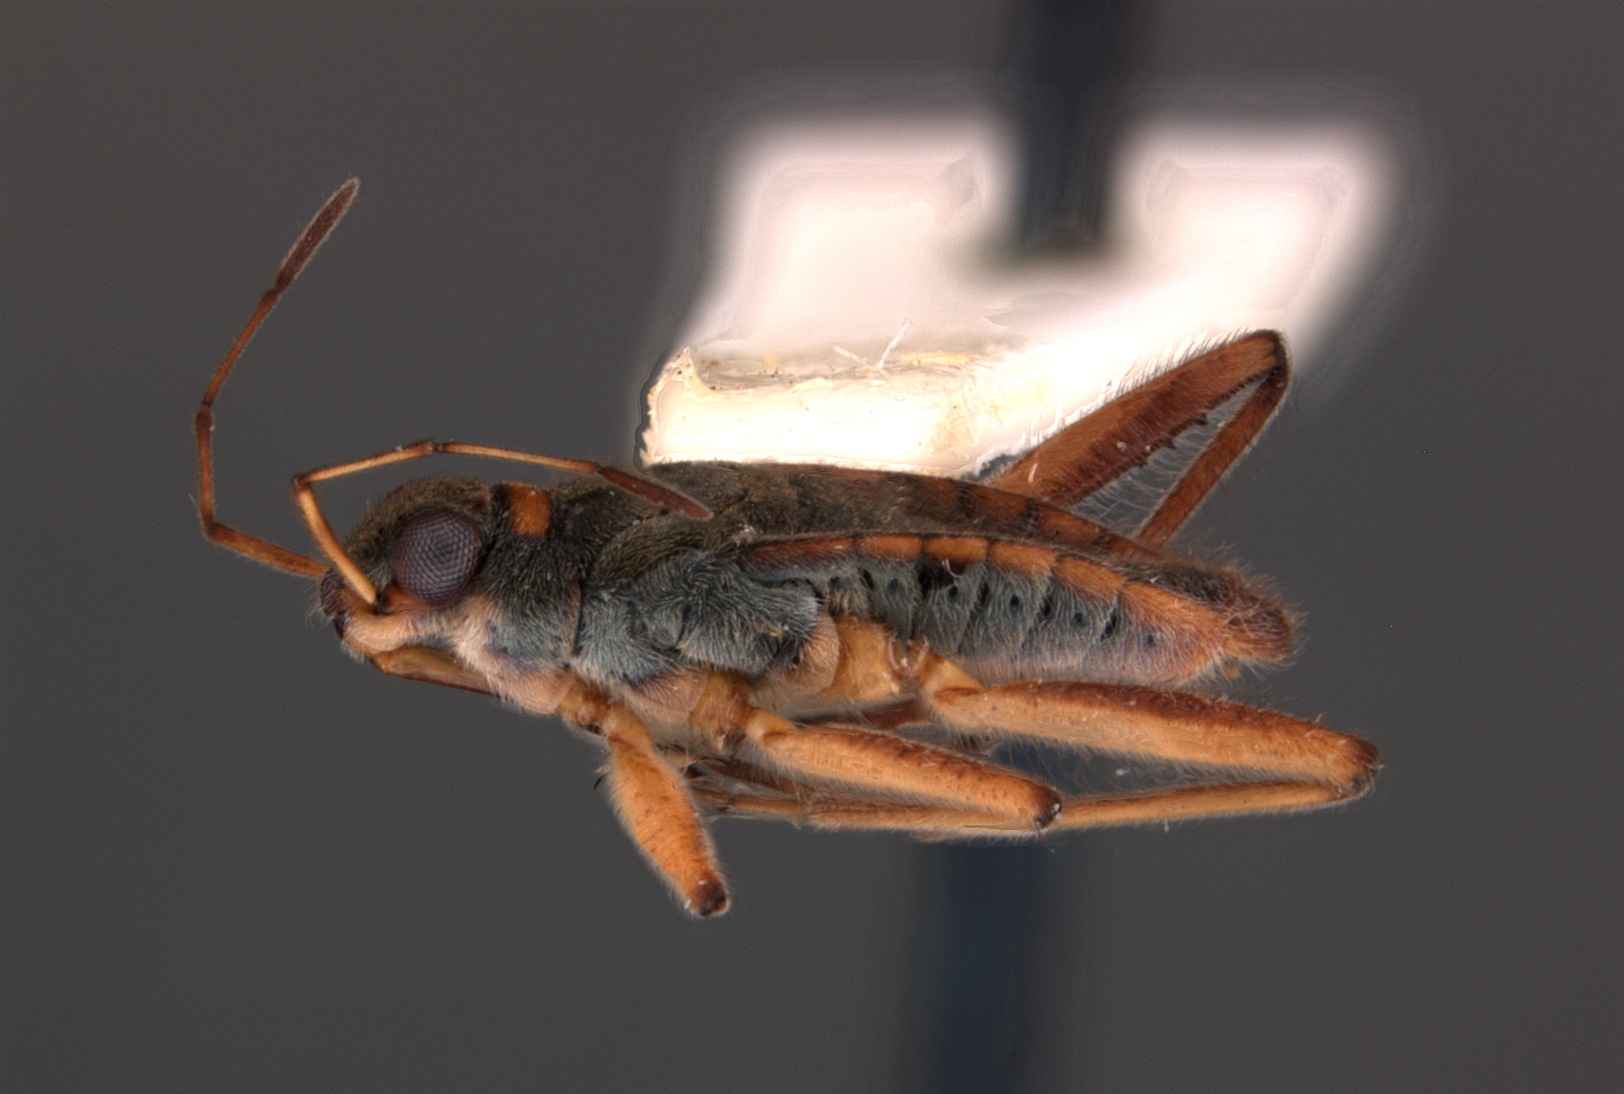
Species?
Microvelia pexa
